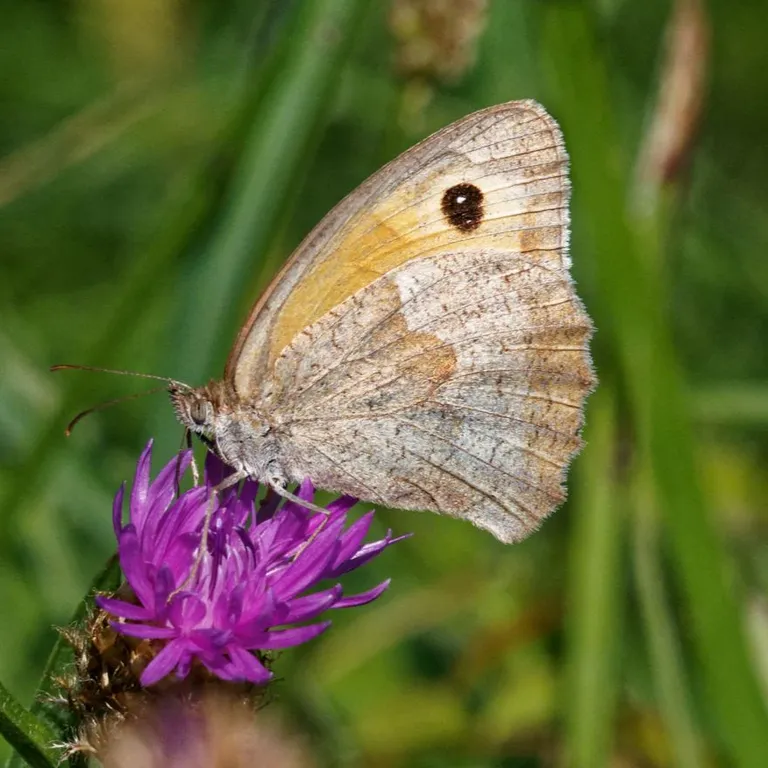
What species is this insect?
Maniola jurtina
